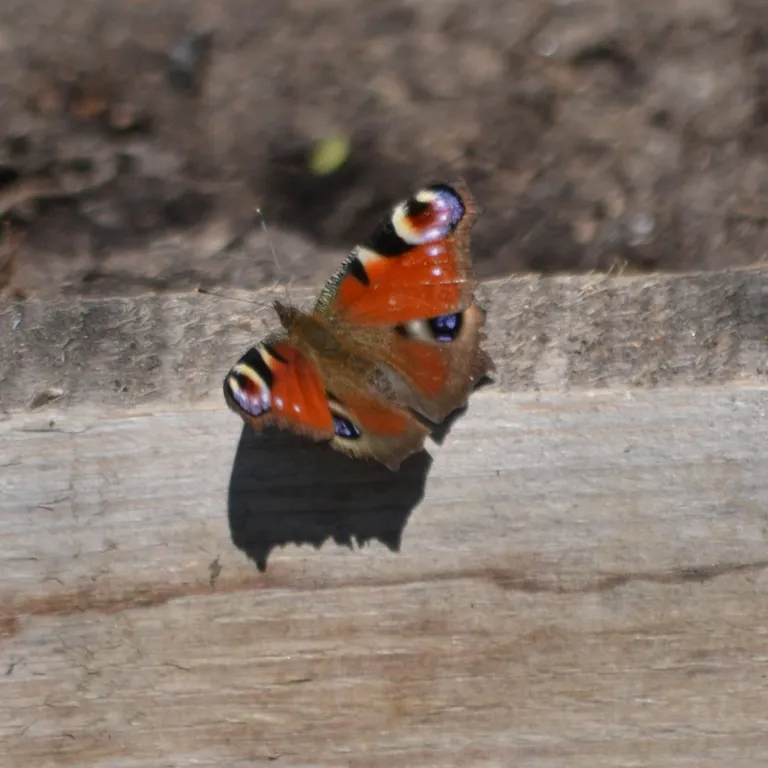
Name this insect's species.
Aglais io
